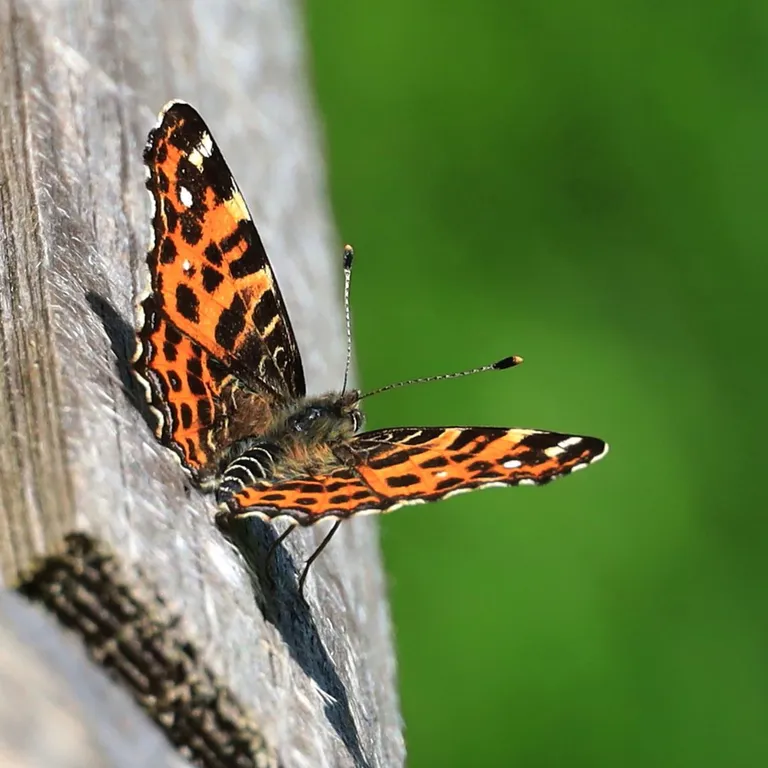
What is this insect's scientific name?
Araschnia levana
